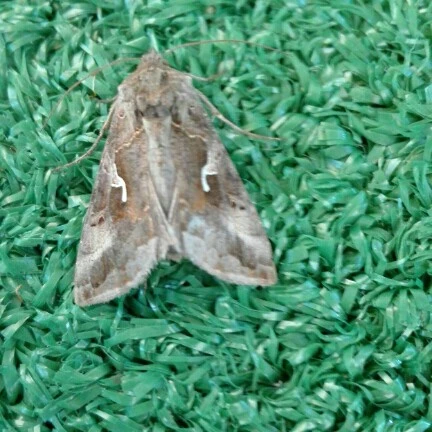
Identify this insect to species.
Autographa gamma
